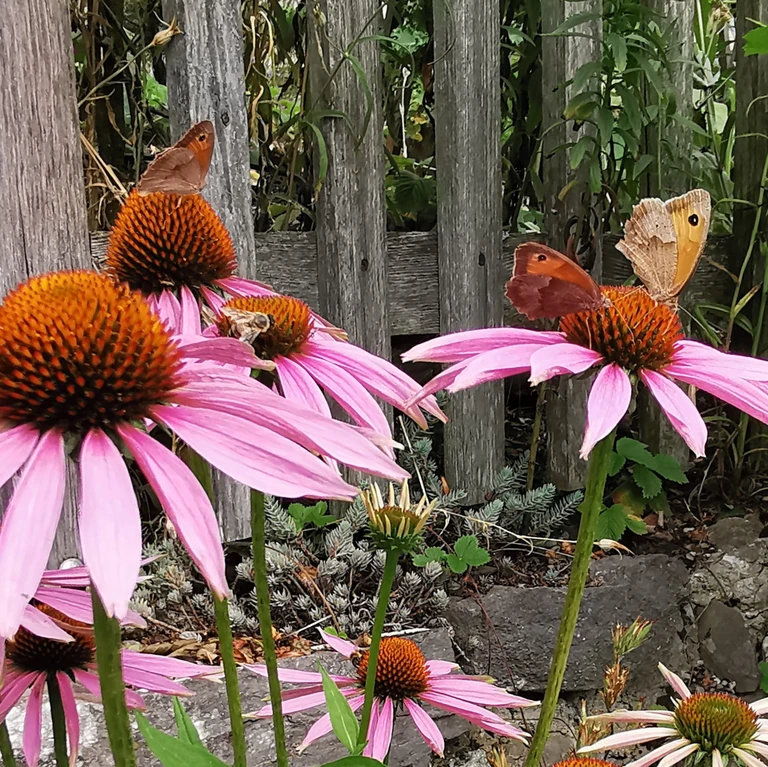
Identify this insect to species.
Maniola jurtina
